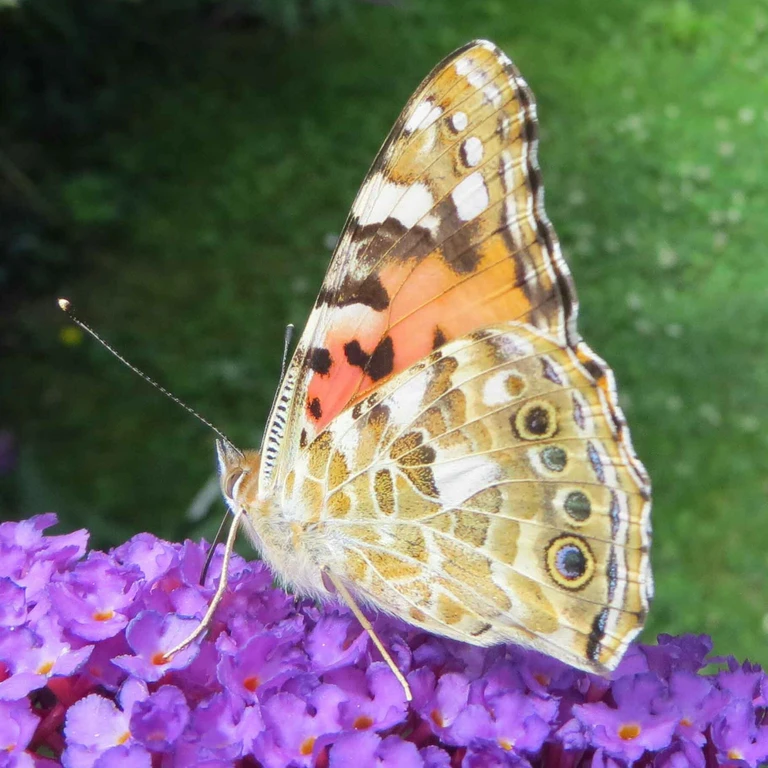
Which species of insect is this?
Vanessa cardui
